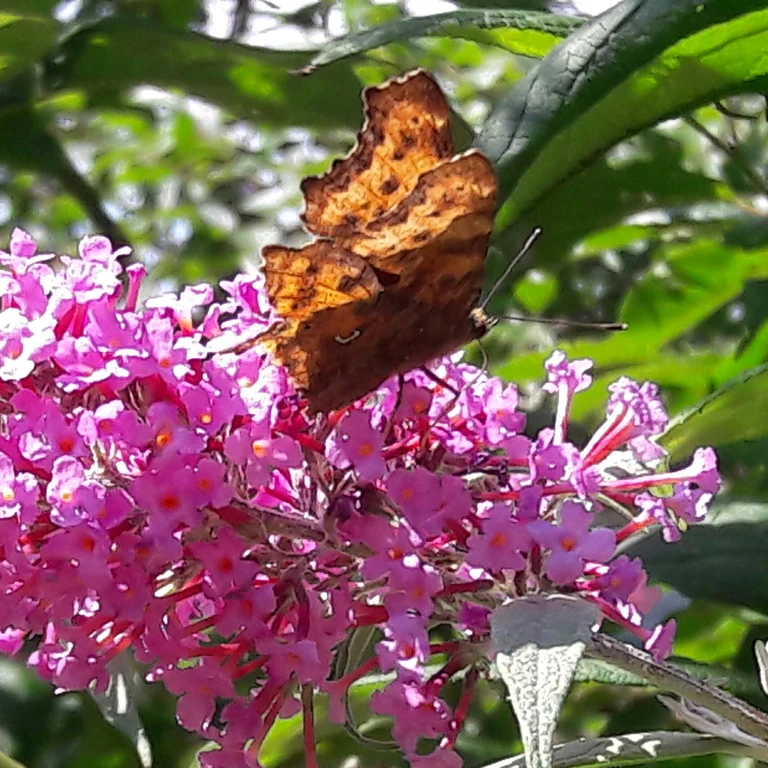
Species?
Polygonia c-album
